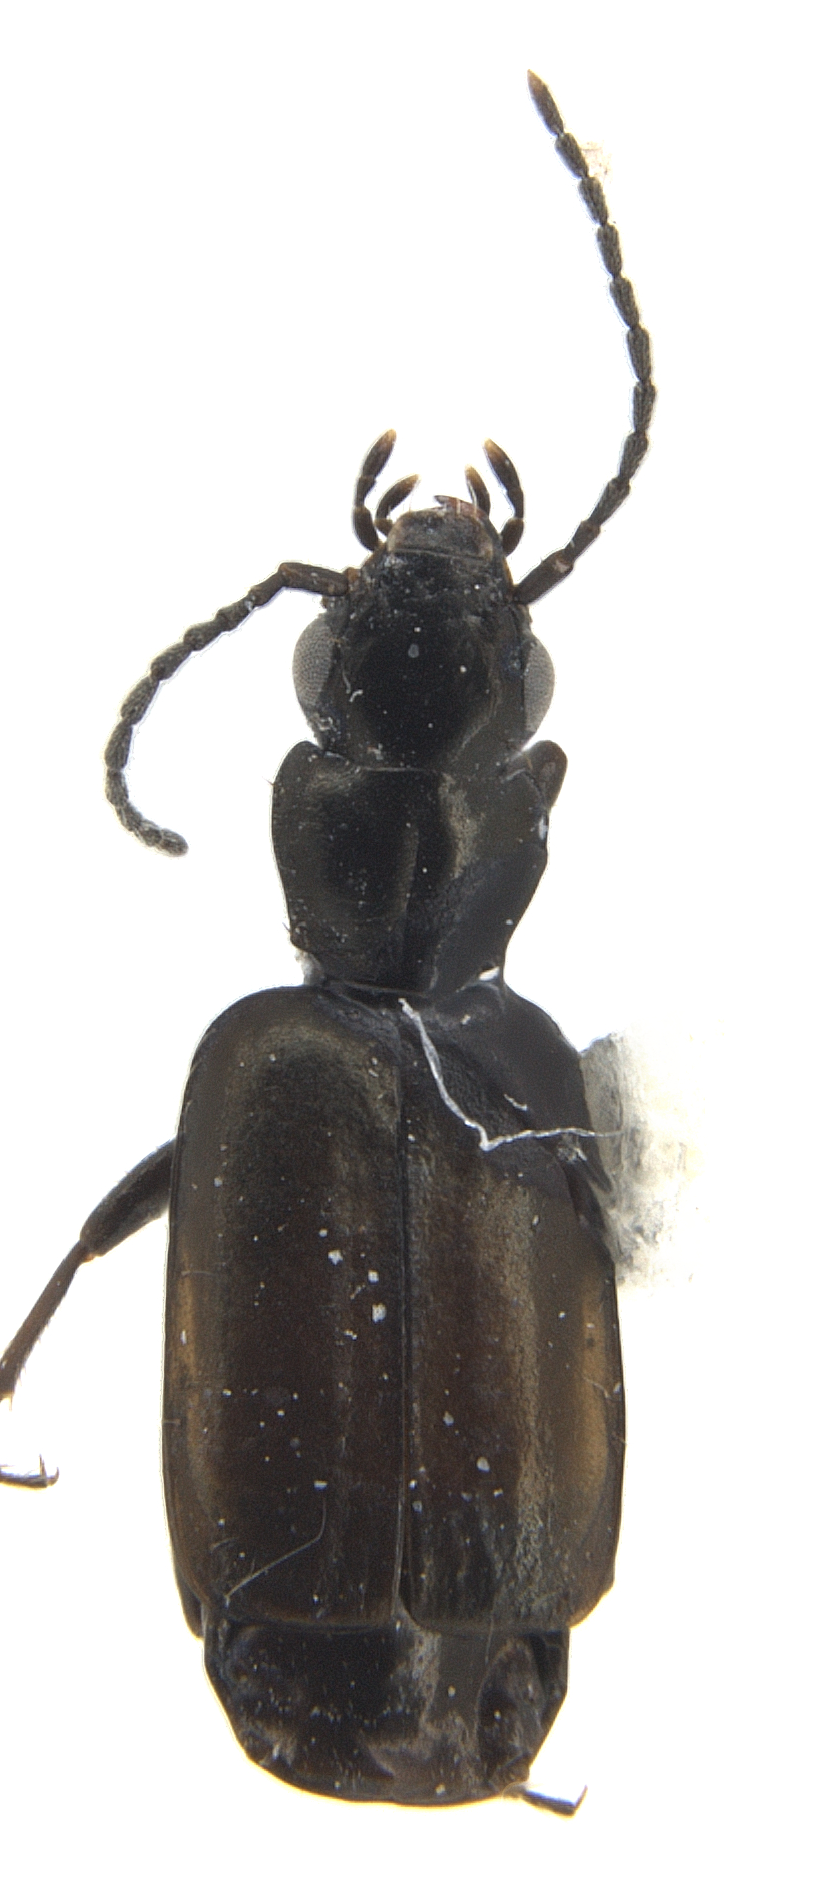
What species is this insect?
Microlestes nigrinus
